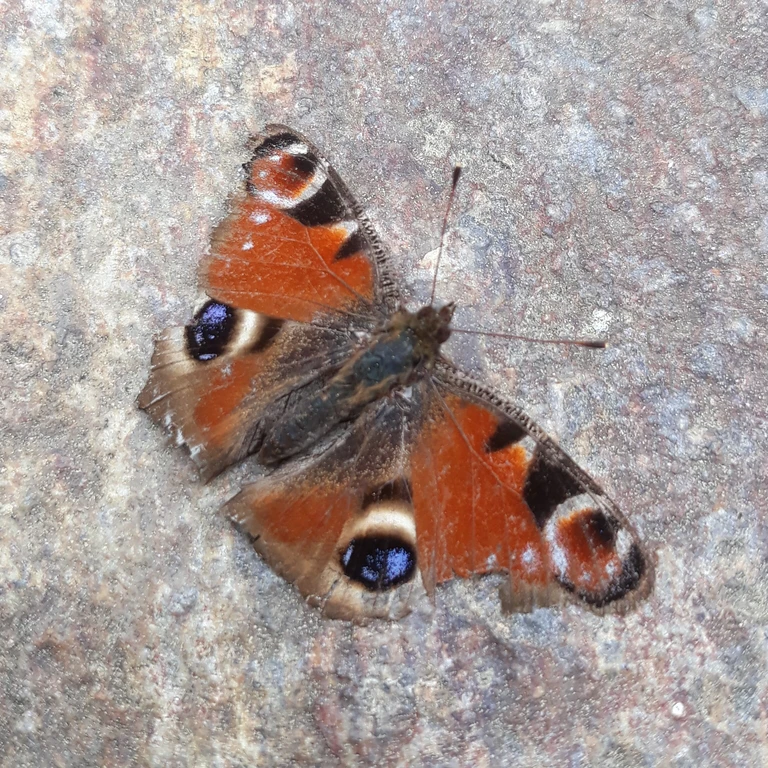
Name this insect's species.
Aglais io
